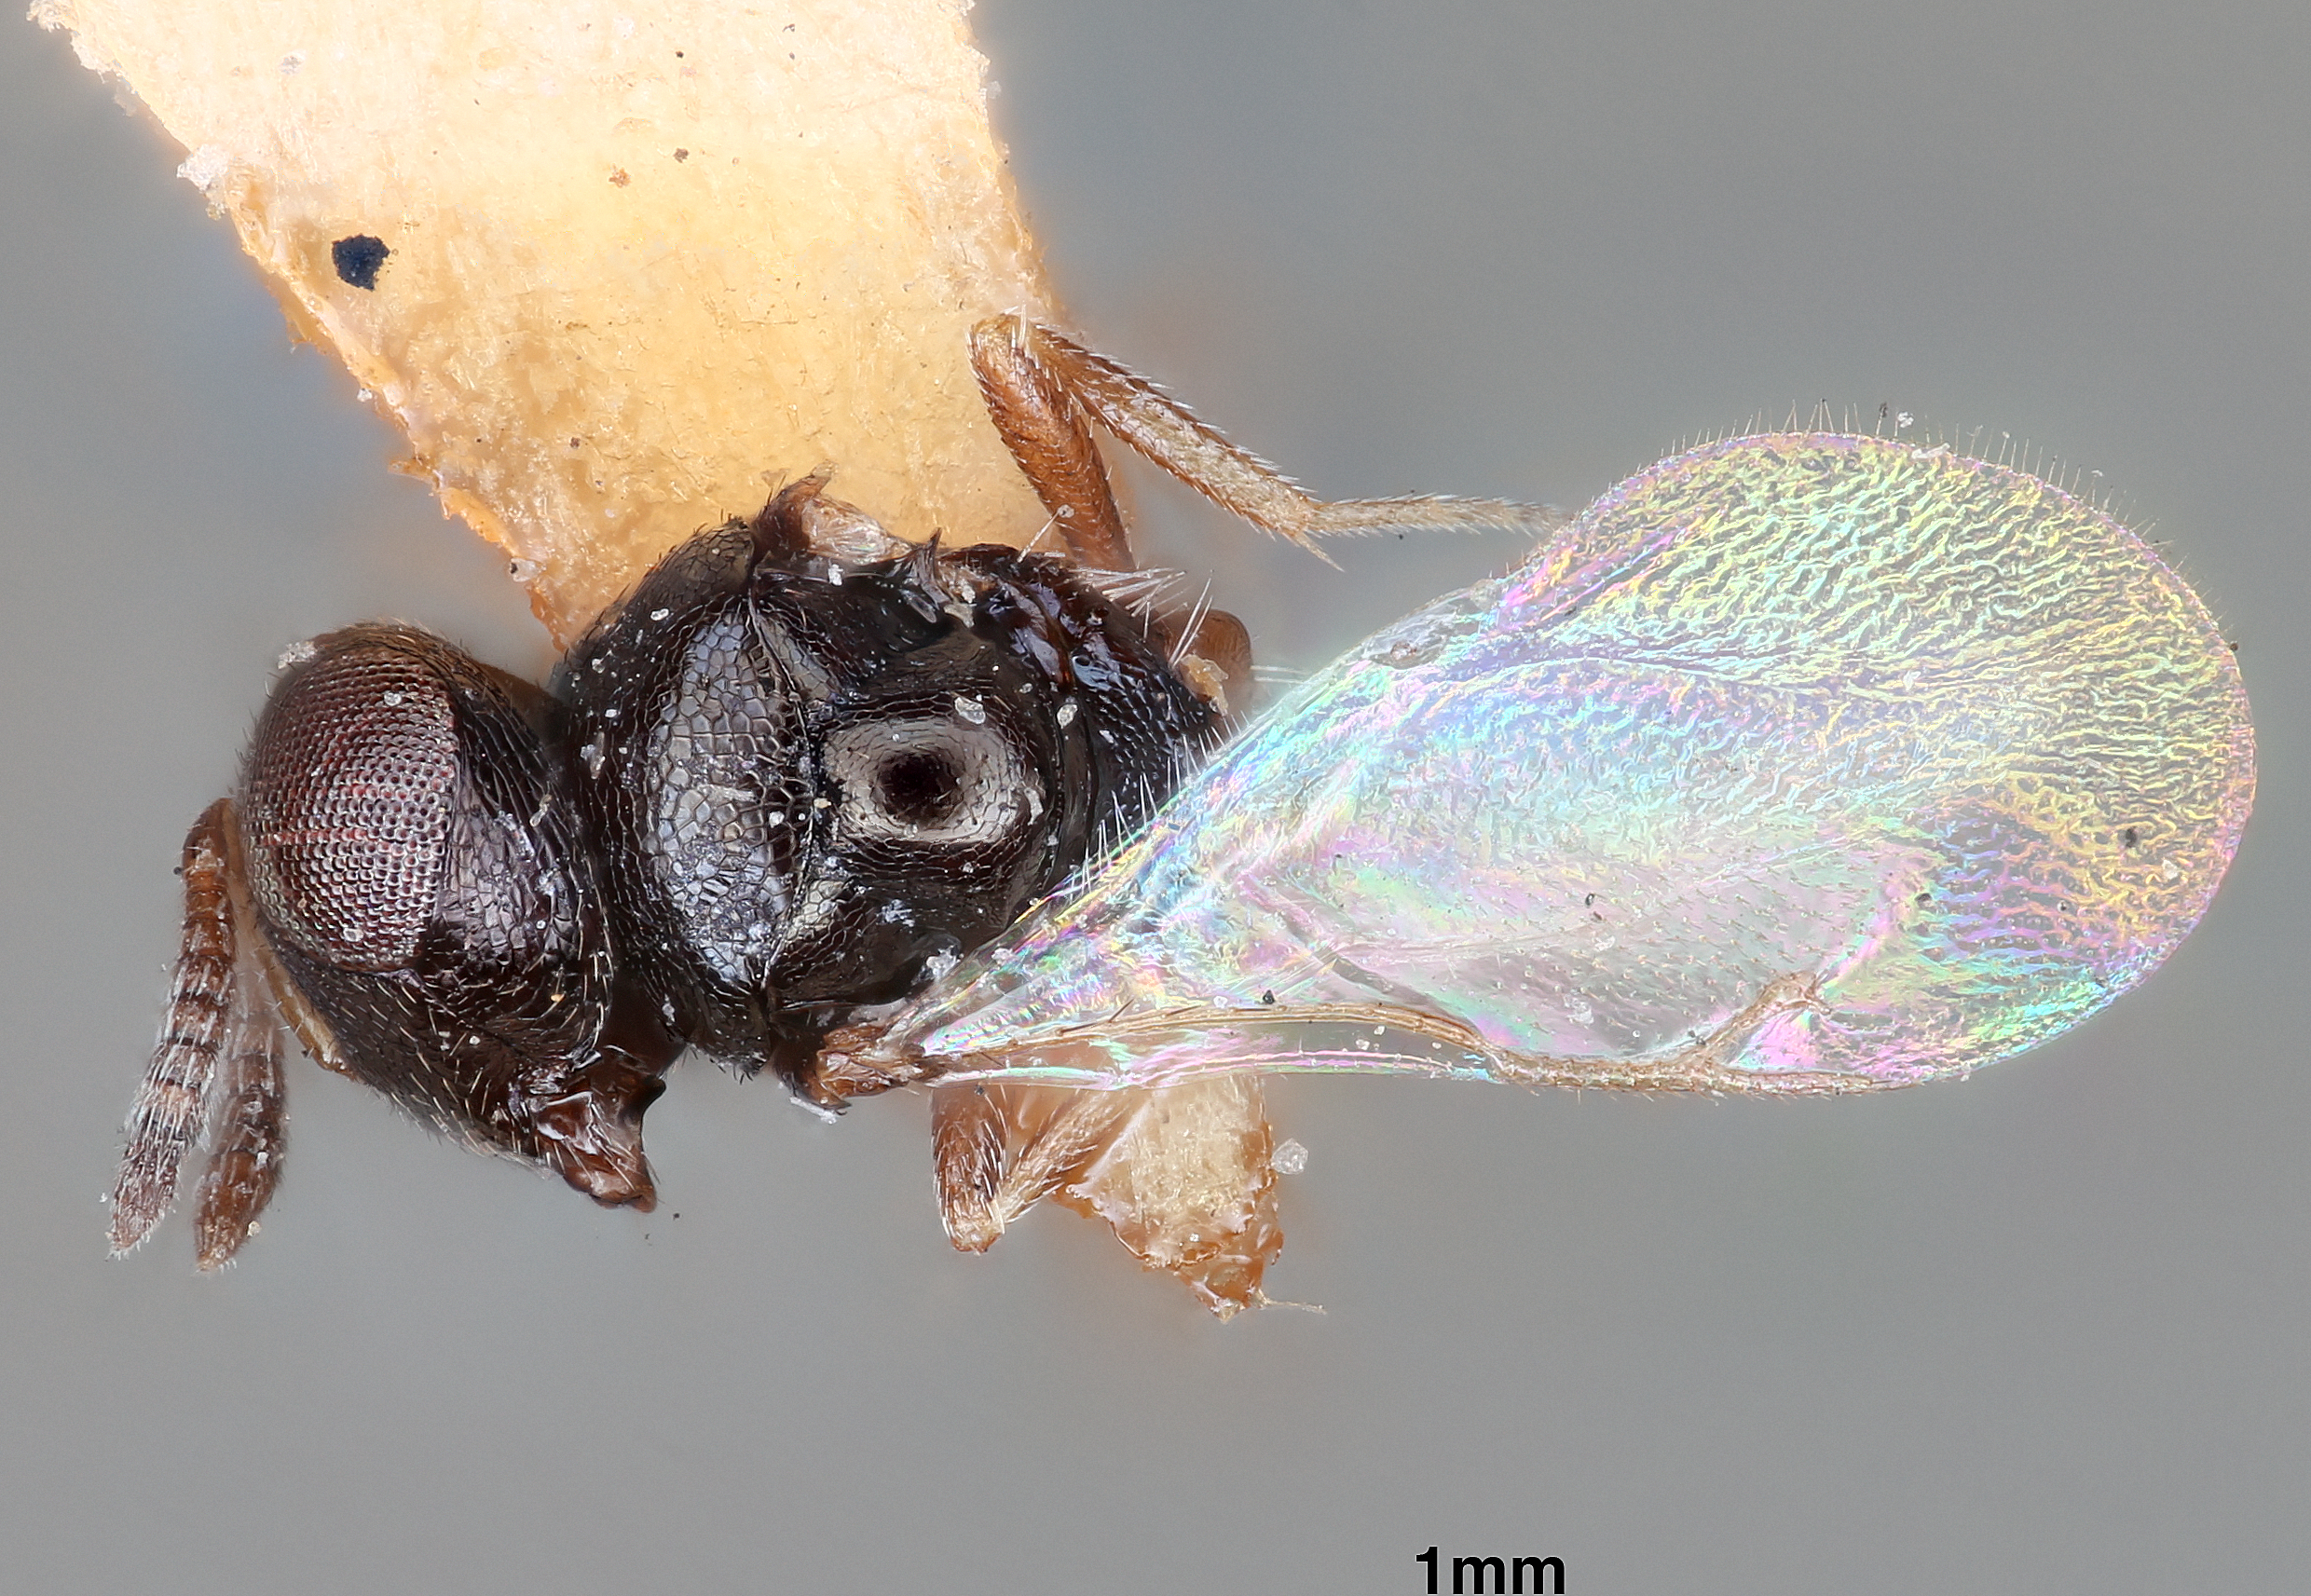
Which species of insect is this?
Dibrachys daphne
